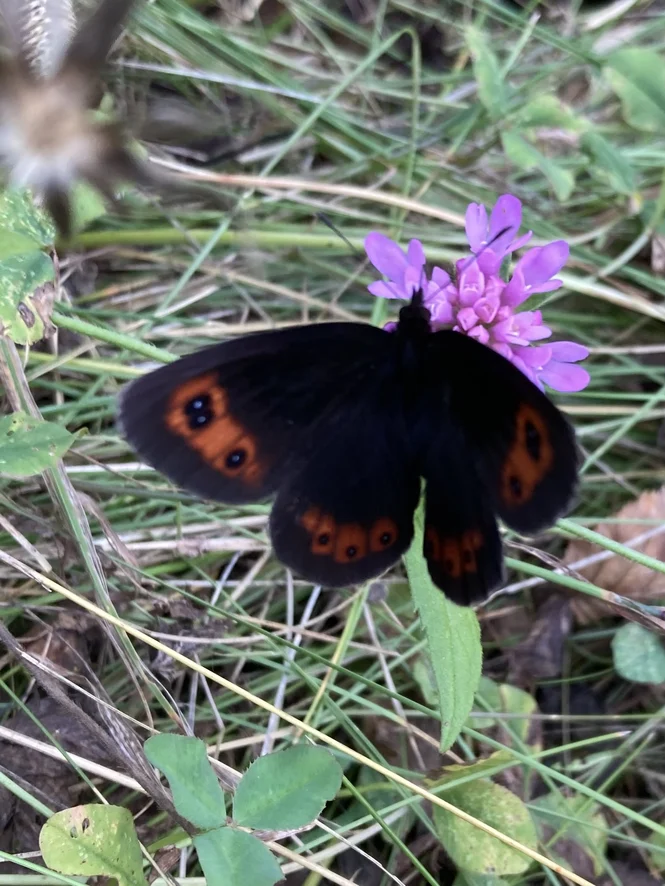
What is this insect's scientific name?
Erebia aethiops
